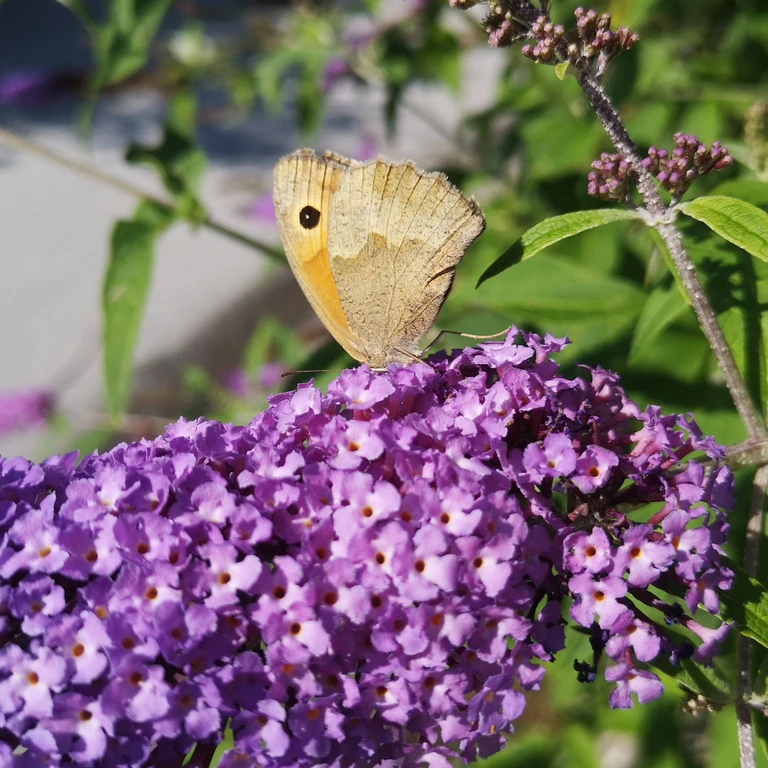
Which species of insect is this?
Maniola jurtina
